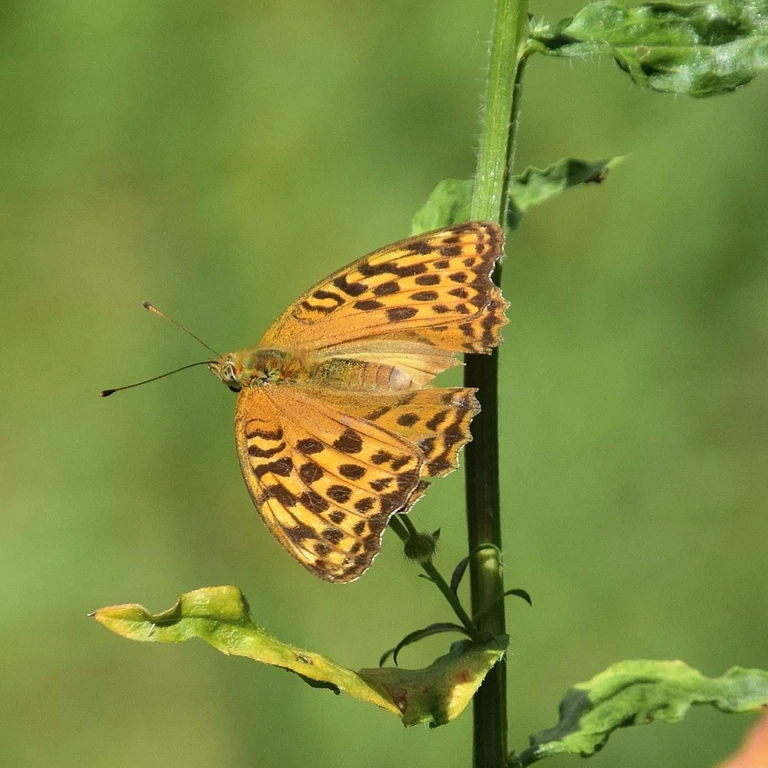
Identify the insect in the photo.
Argynnis paphia
